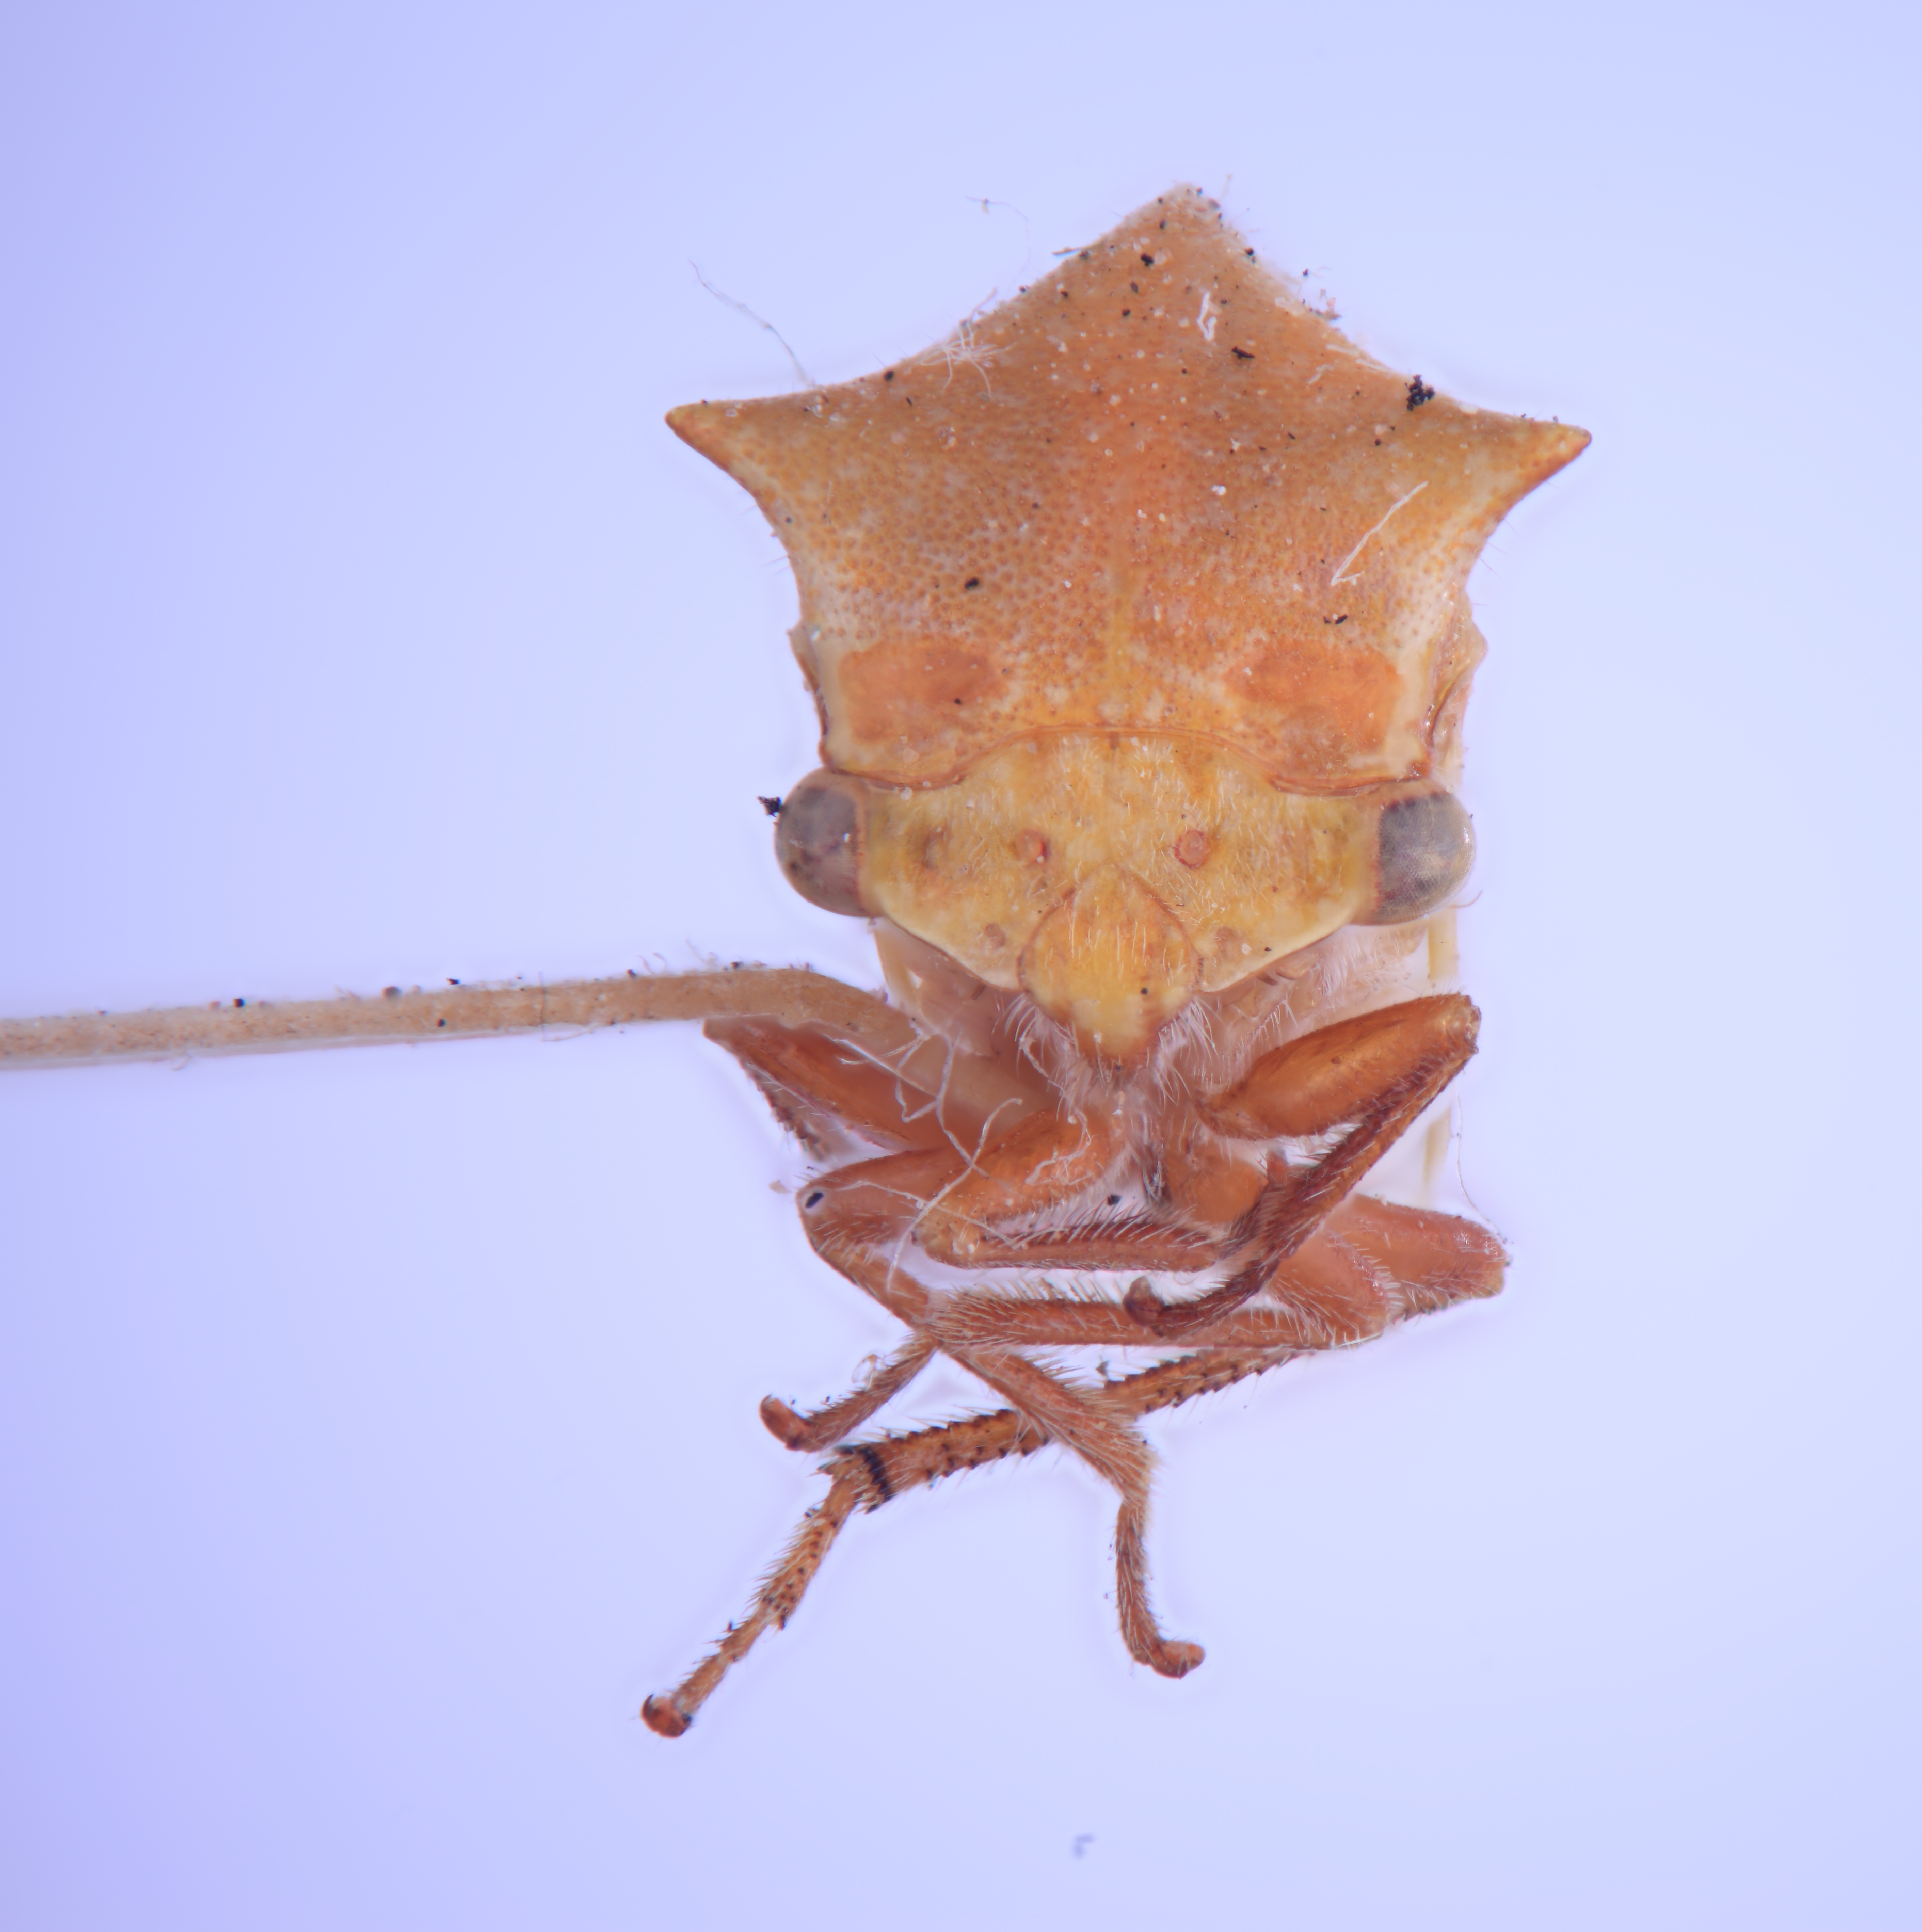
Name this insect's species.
Stictocephala abnorma
